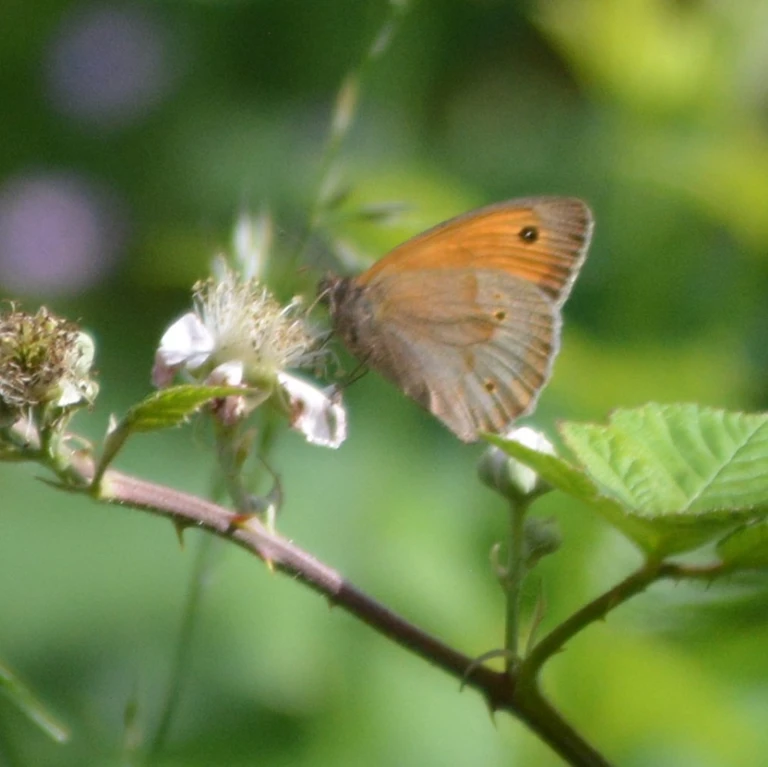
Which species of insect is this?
Maniola jurtina
